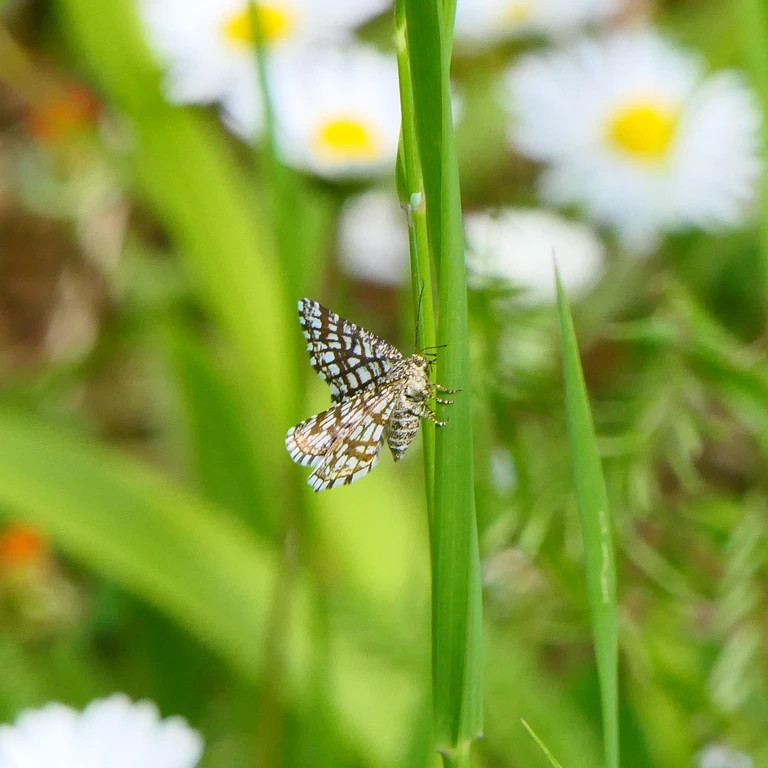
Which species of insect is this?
Chiasmia clathrata
